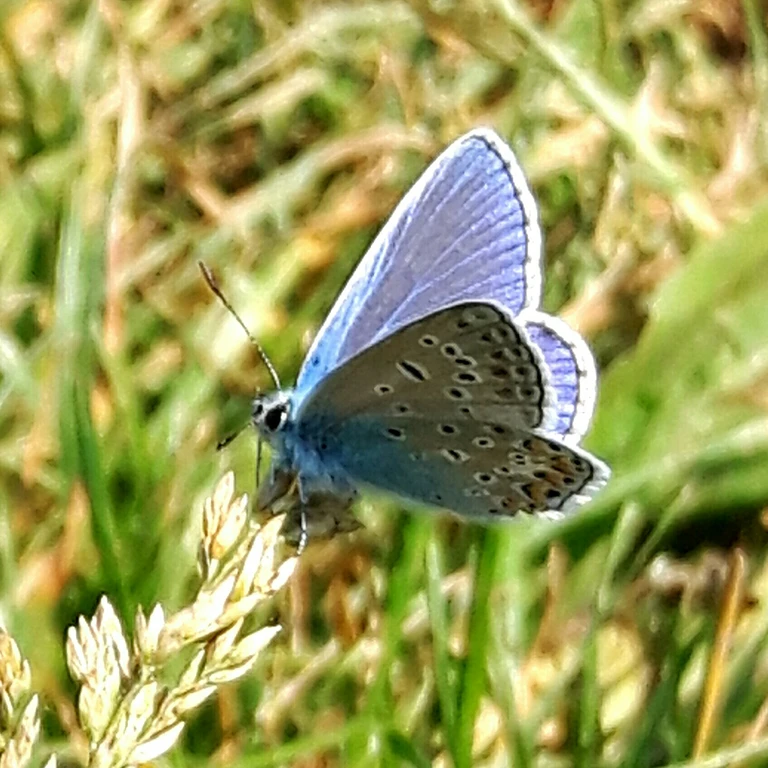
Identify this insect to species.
Polyommatus icarus
